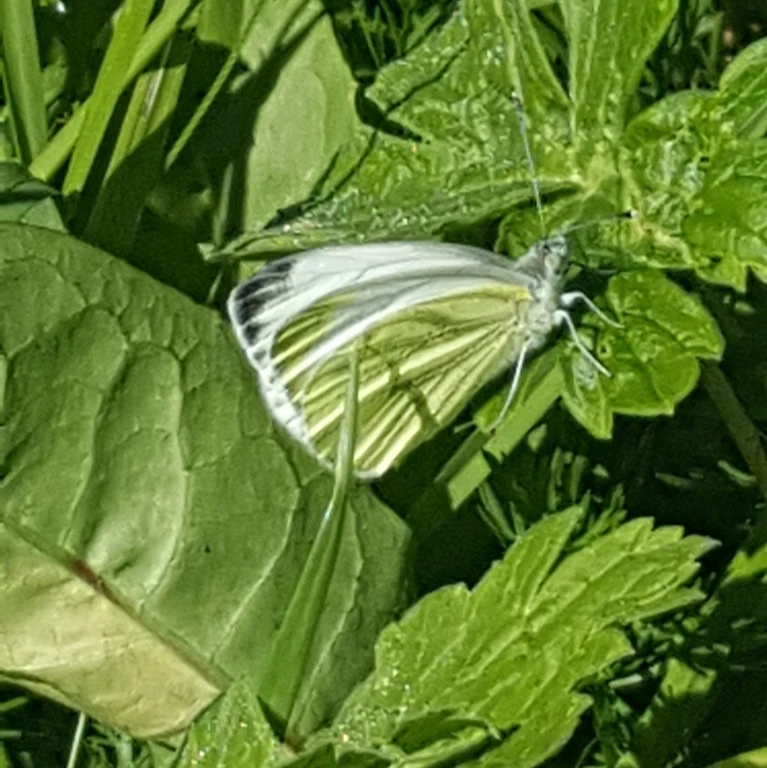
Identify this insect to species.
Pieris napi
